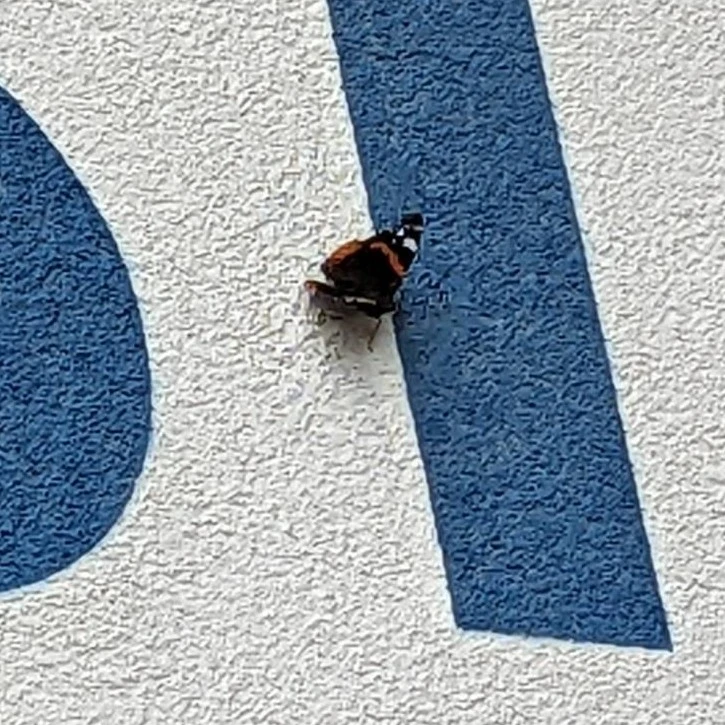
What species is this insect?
Vanessa atalanta
